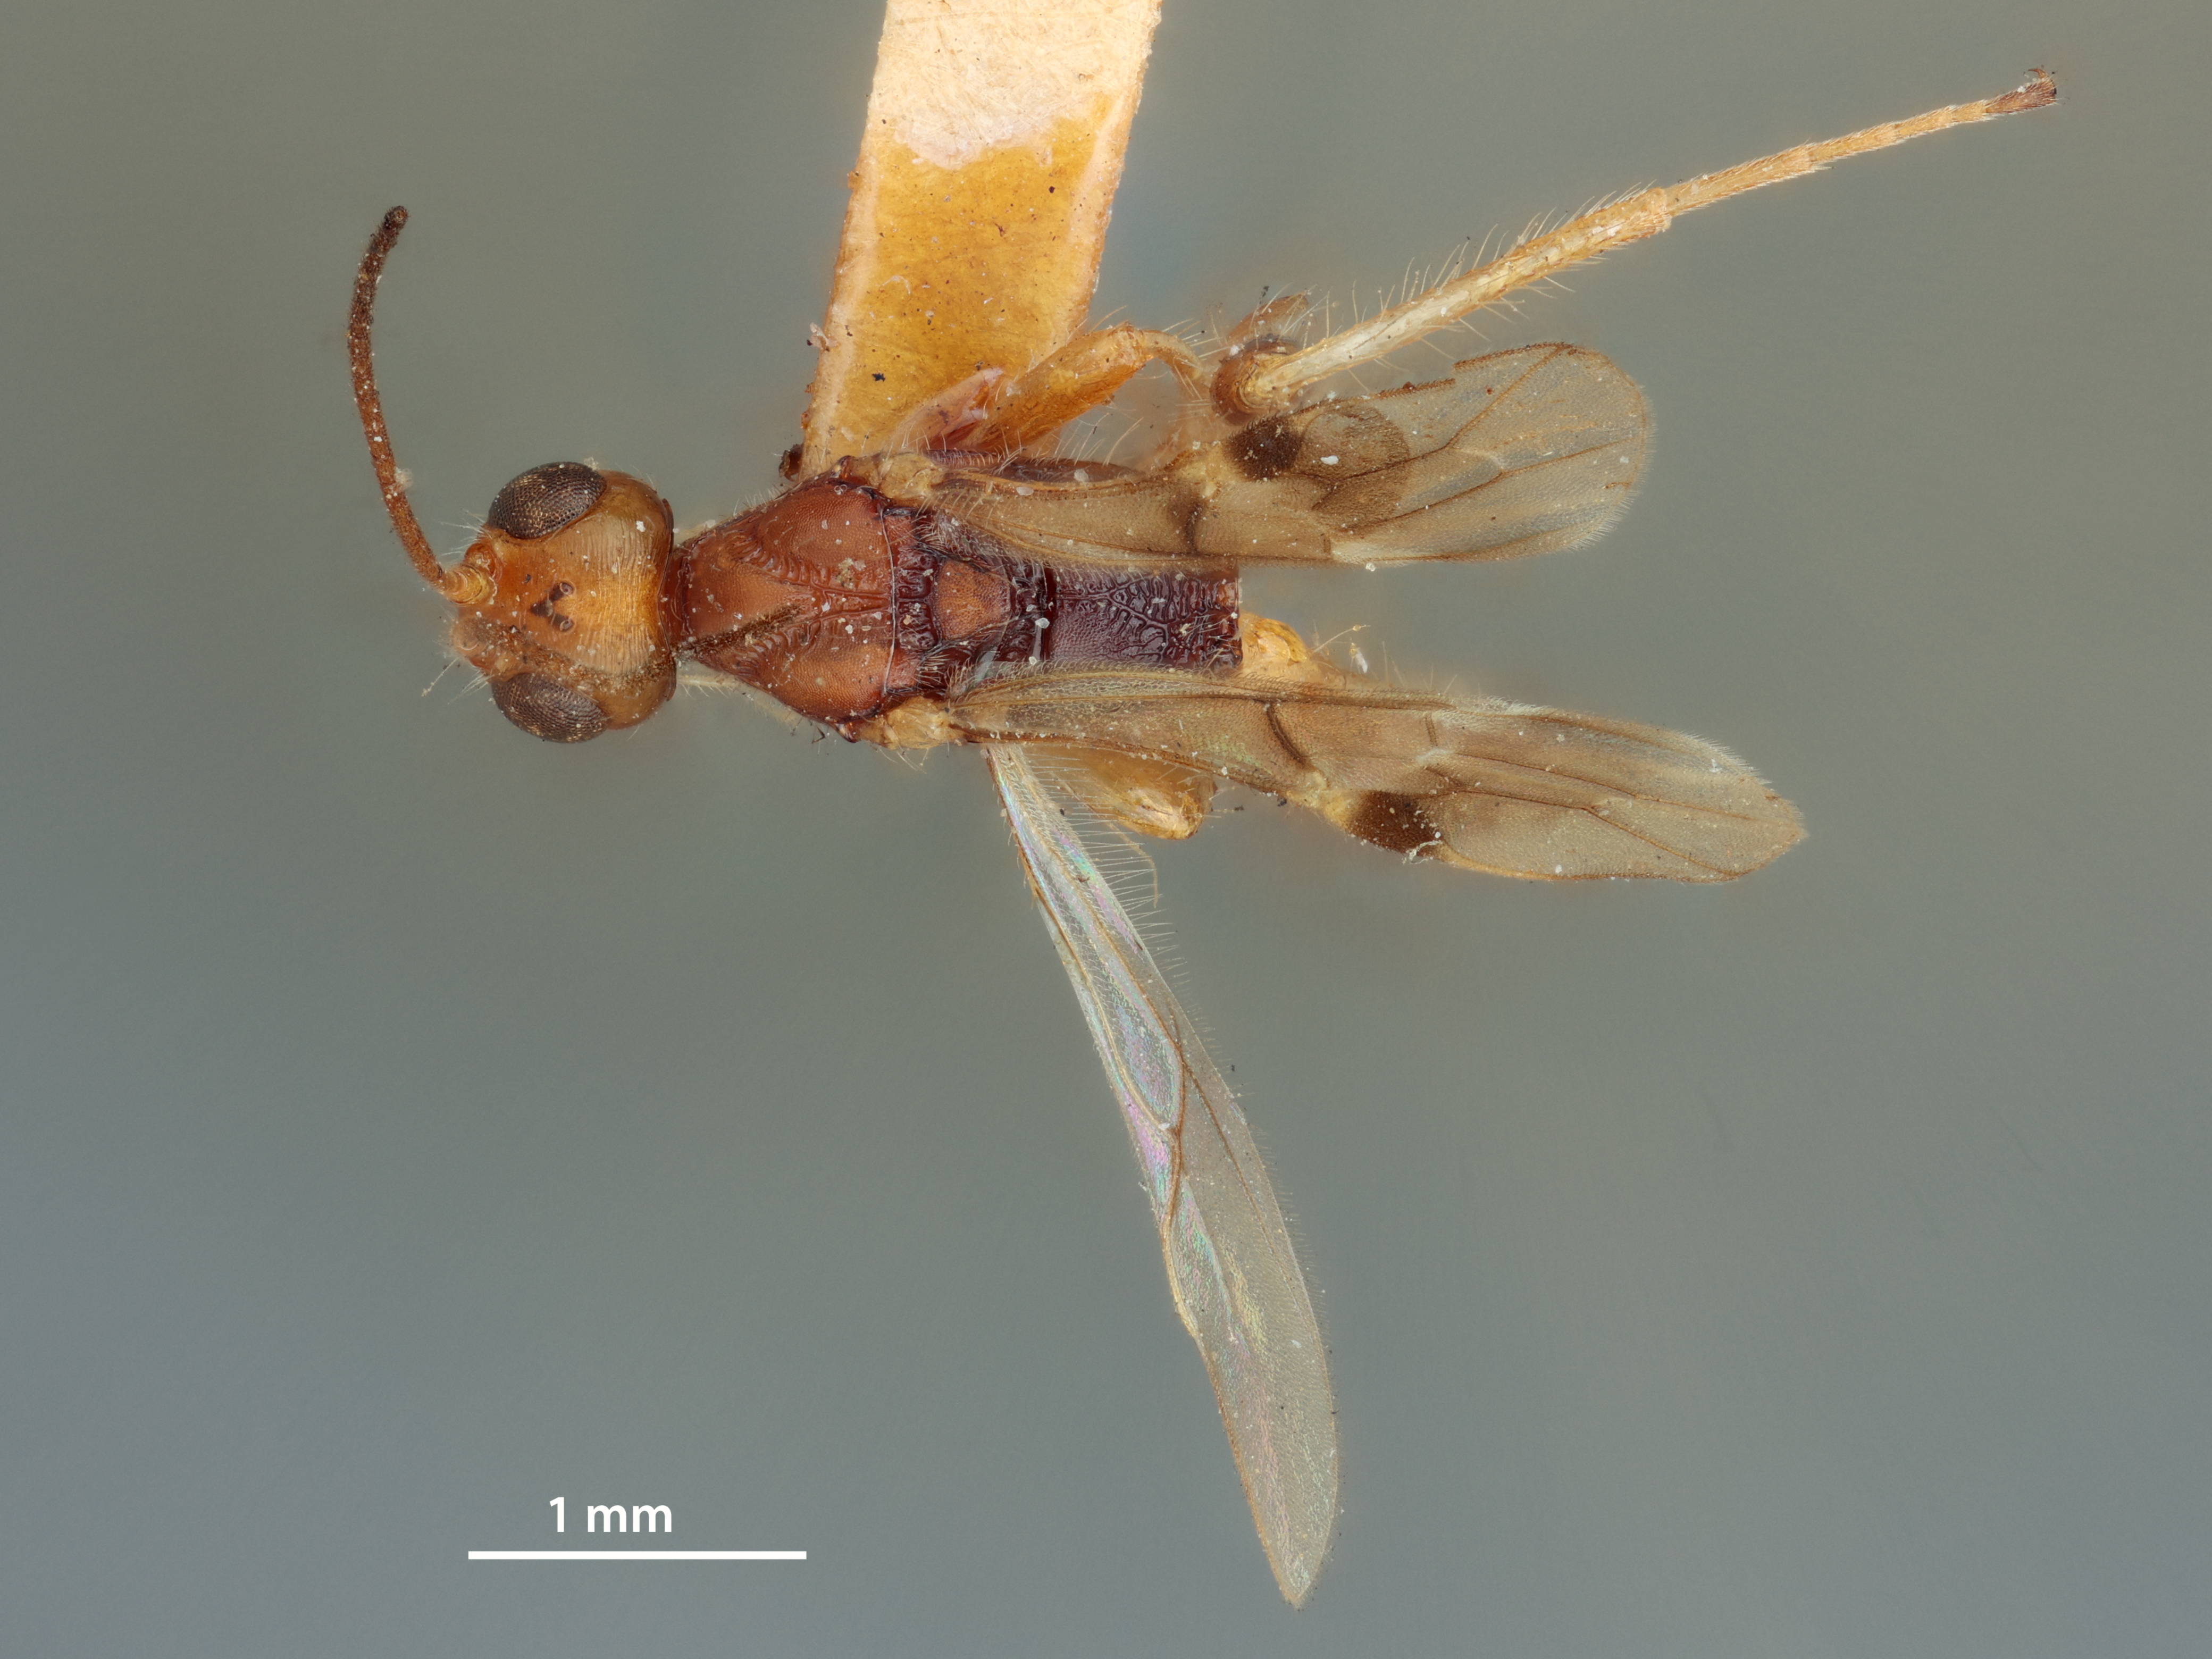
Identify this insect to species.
Spathius chrysippus
